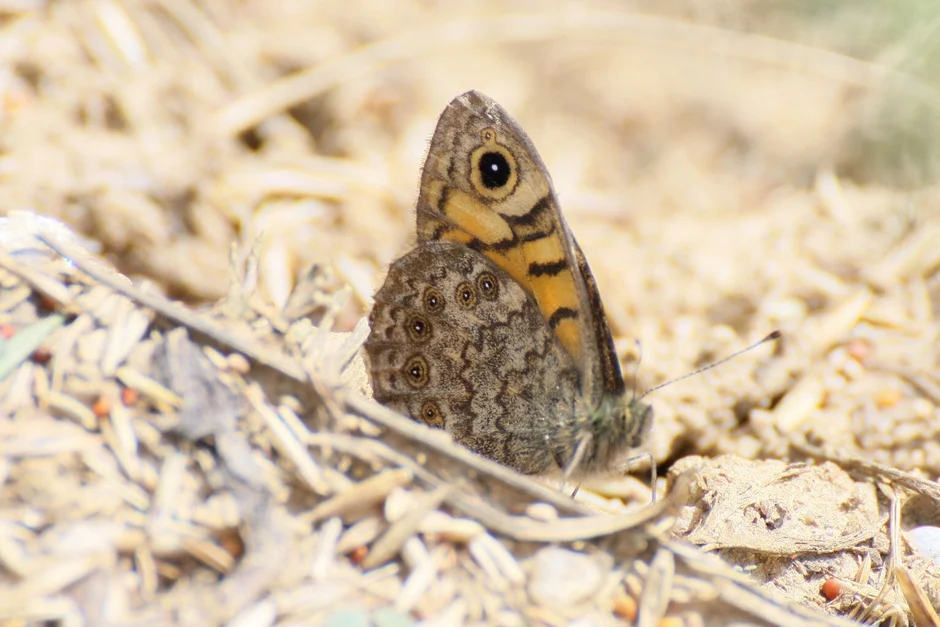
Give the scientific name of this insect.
Lasiommata megera (also Pararge megera)
